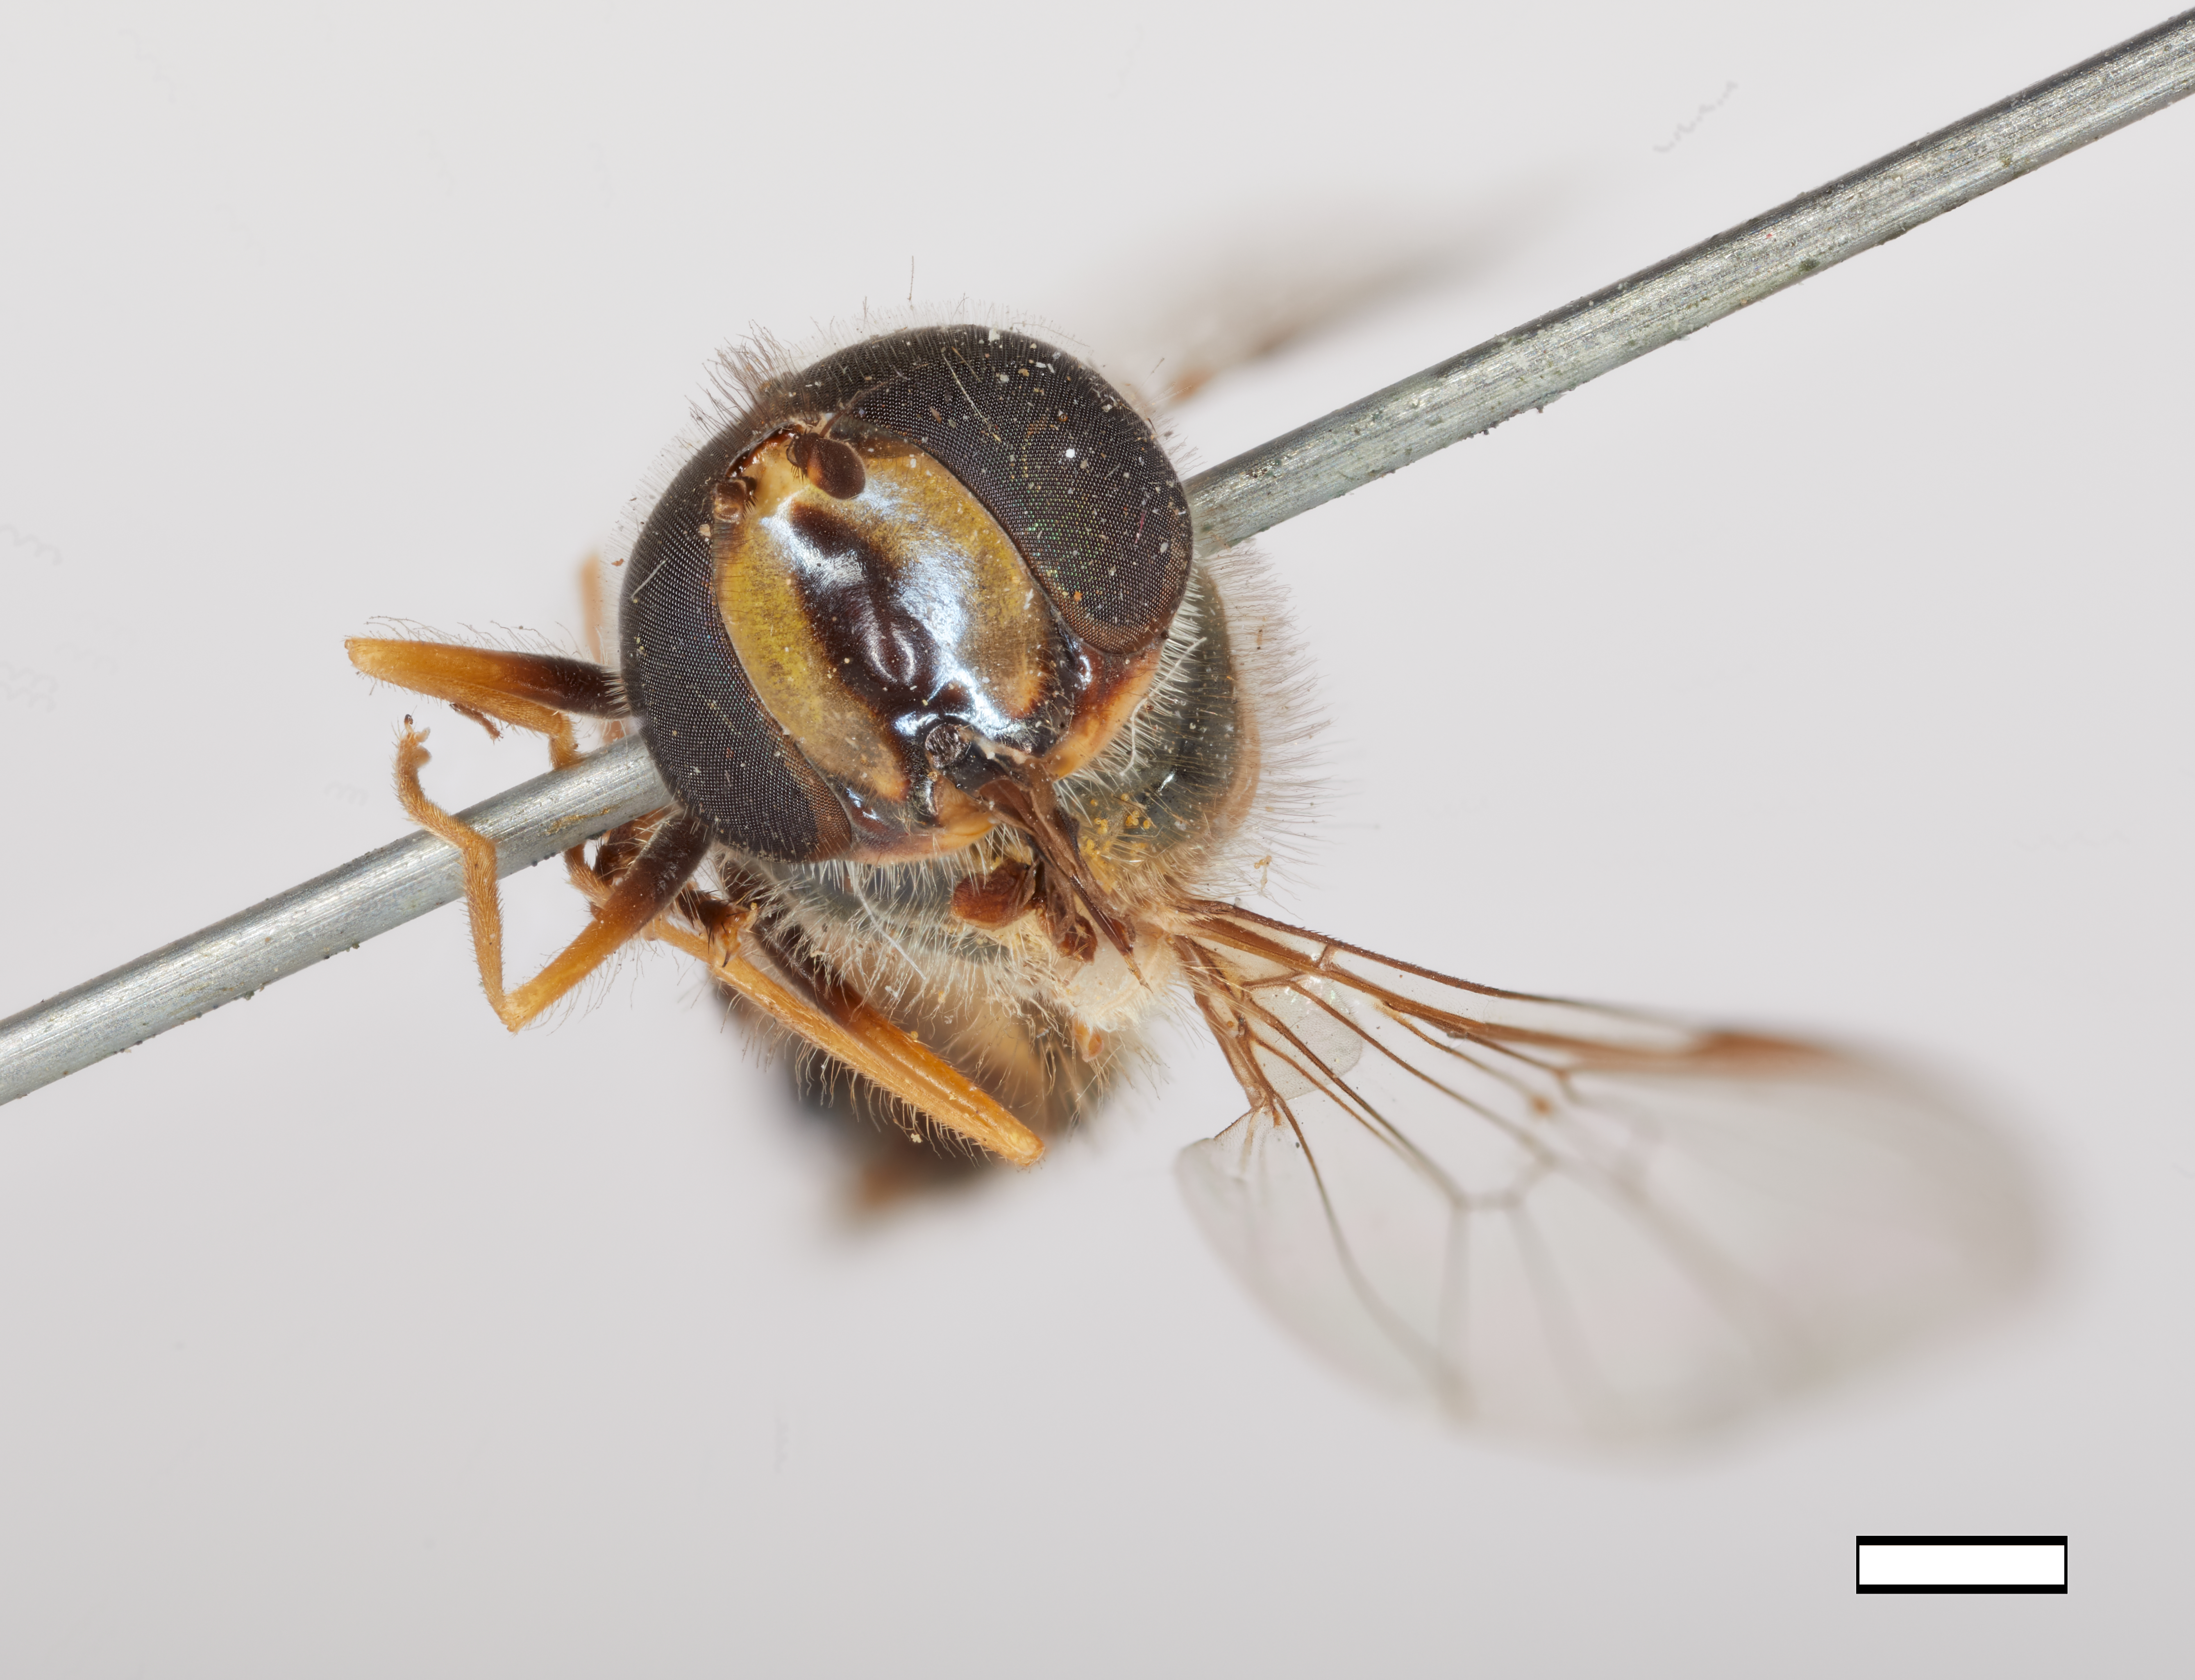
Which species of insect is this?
Syrphus creper
